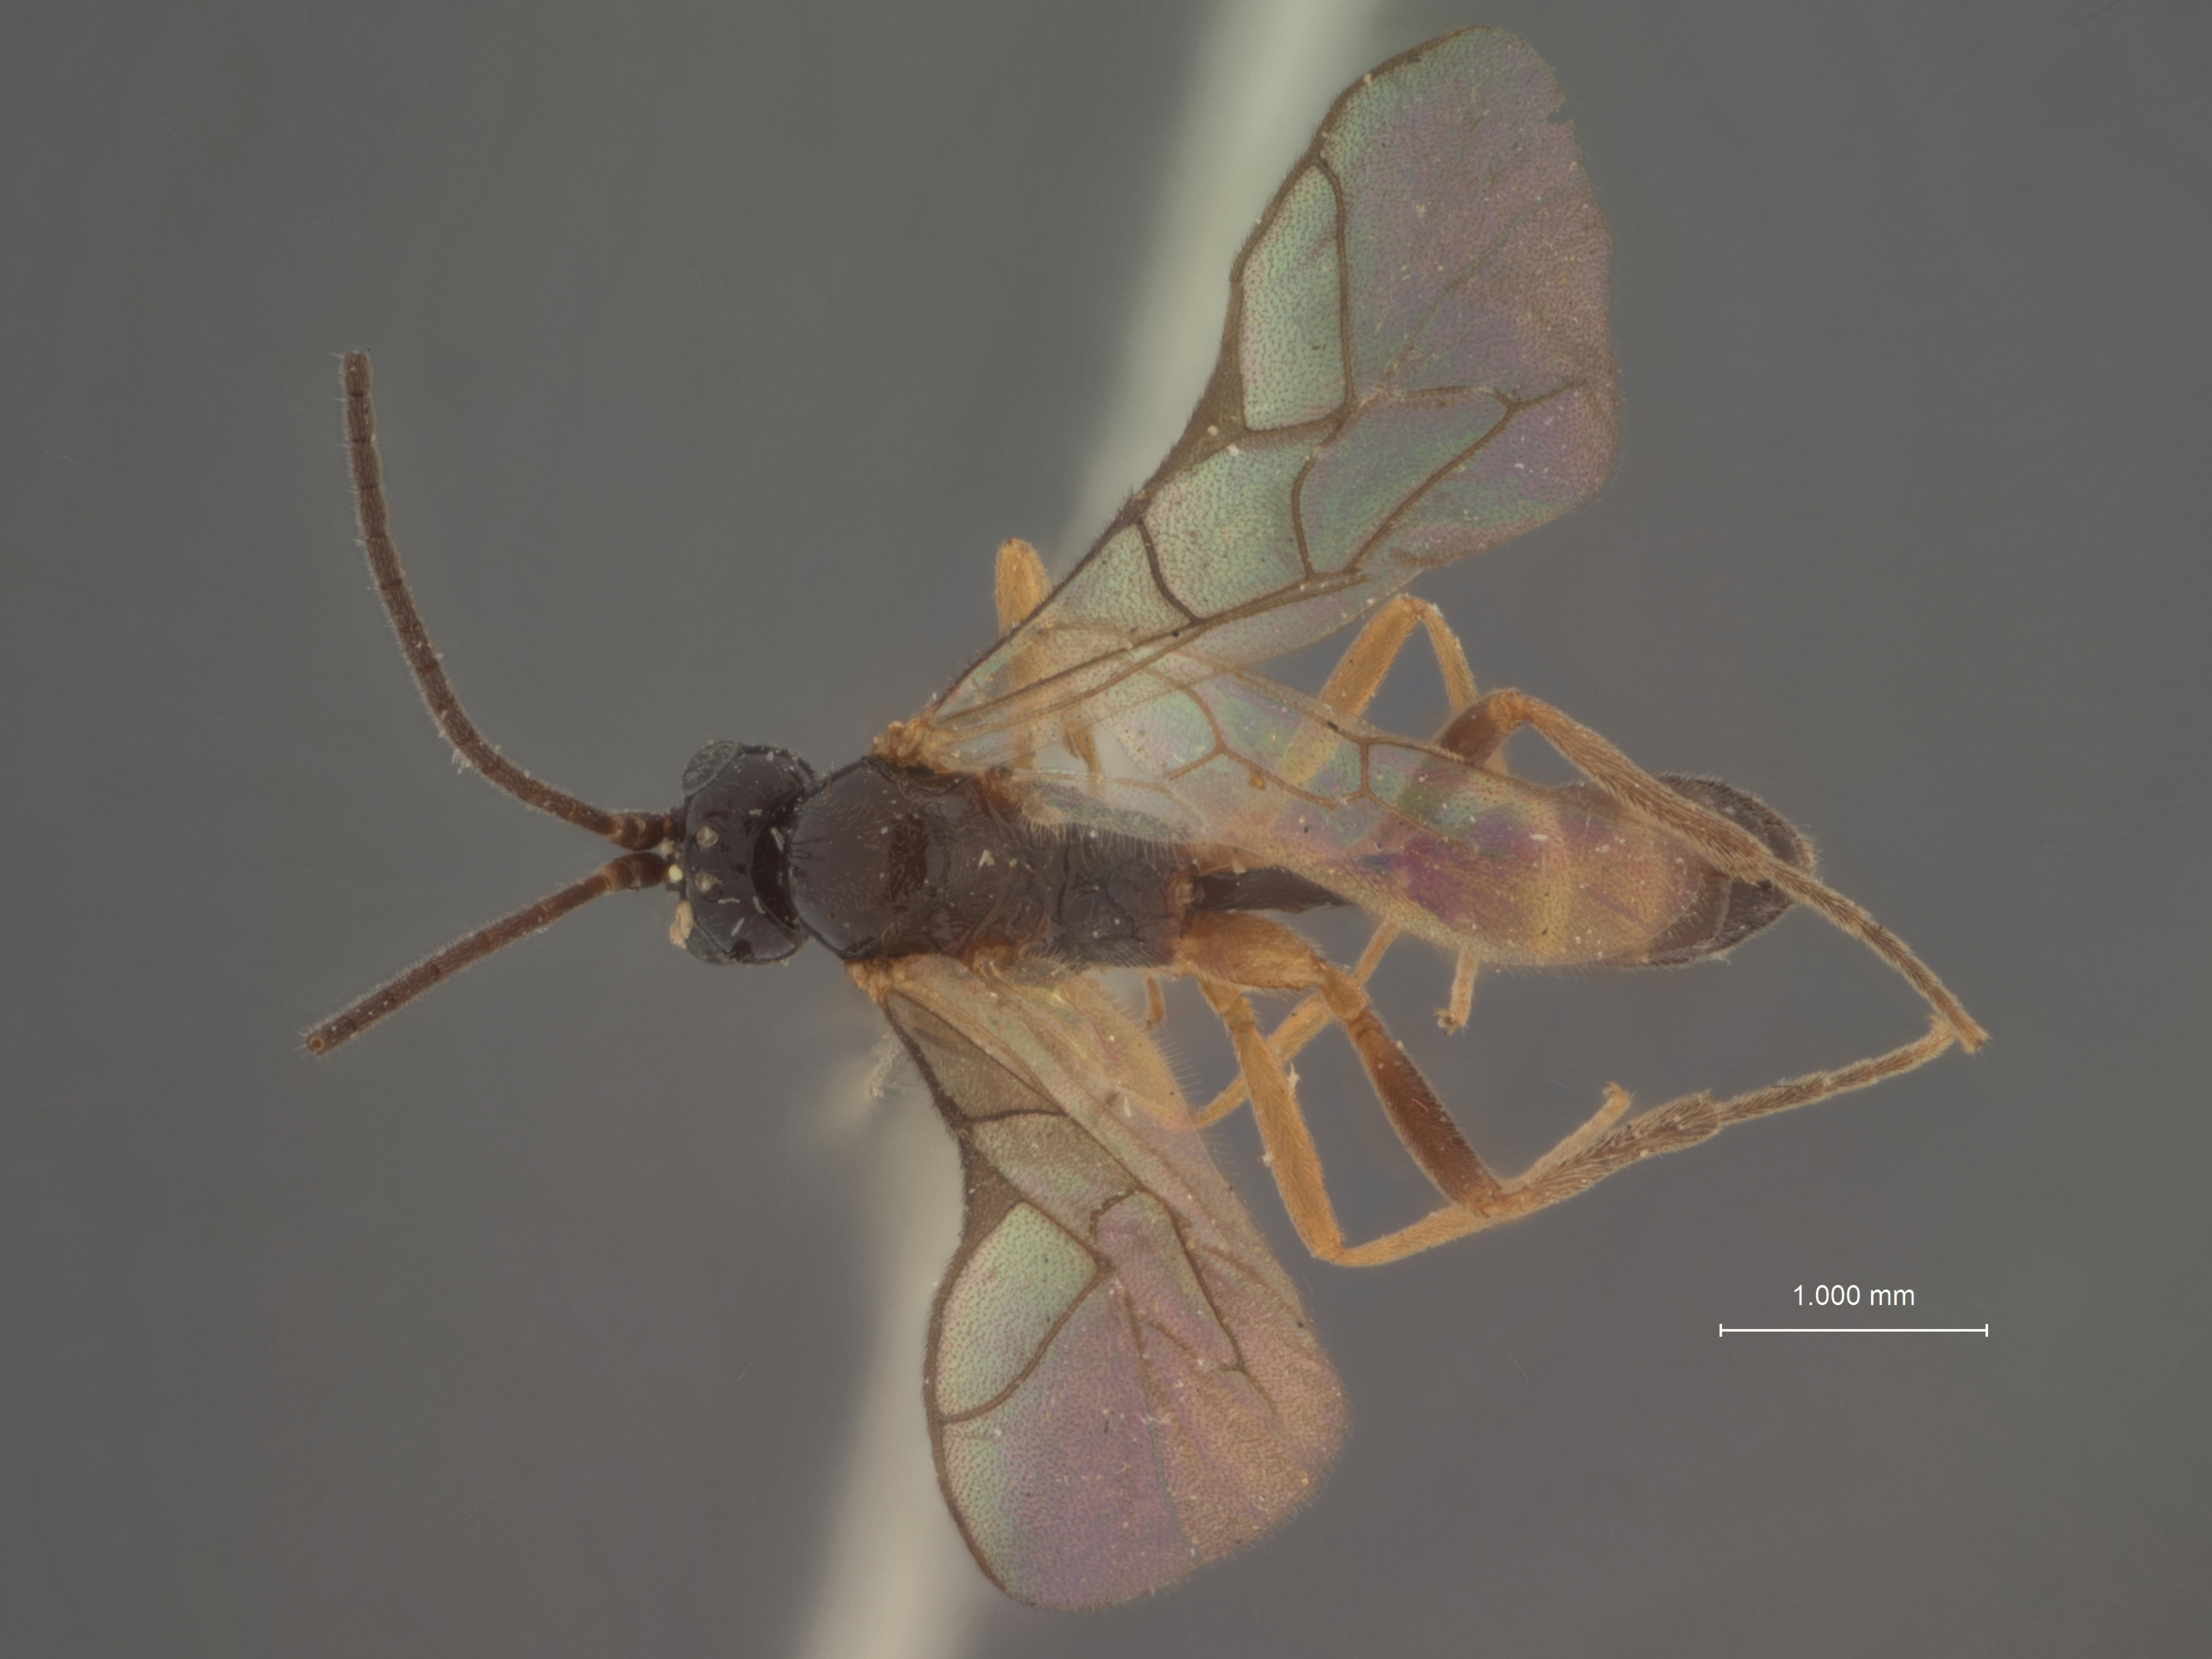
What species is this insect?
Thaumatotypidea koebelei
